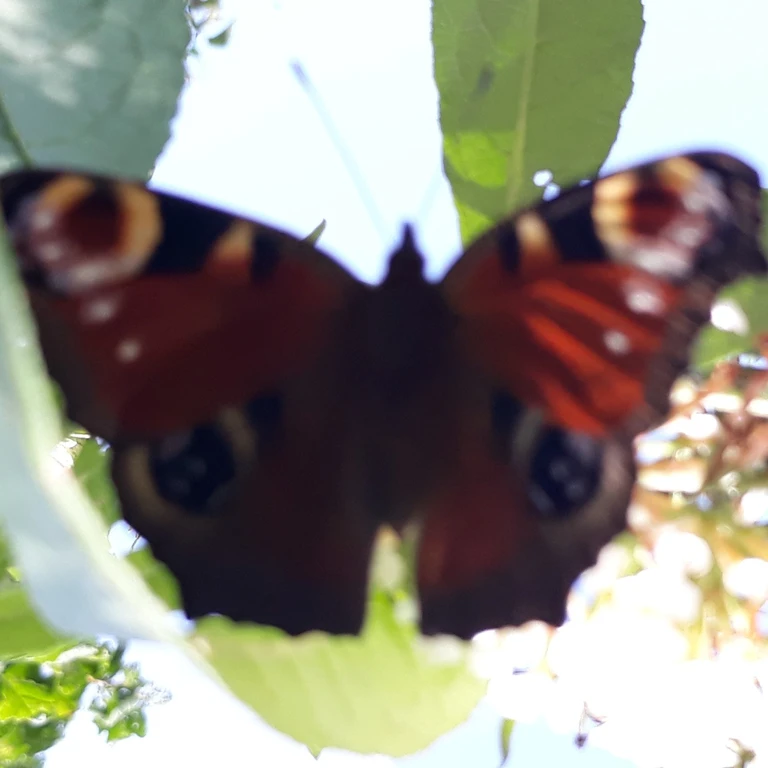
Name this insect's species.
Aglais io
